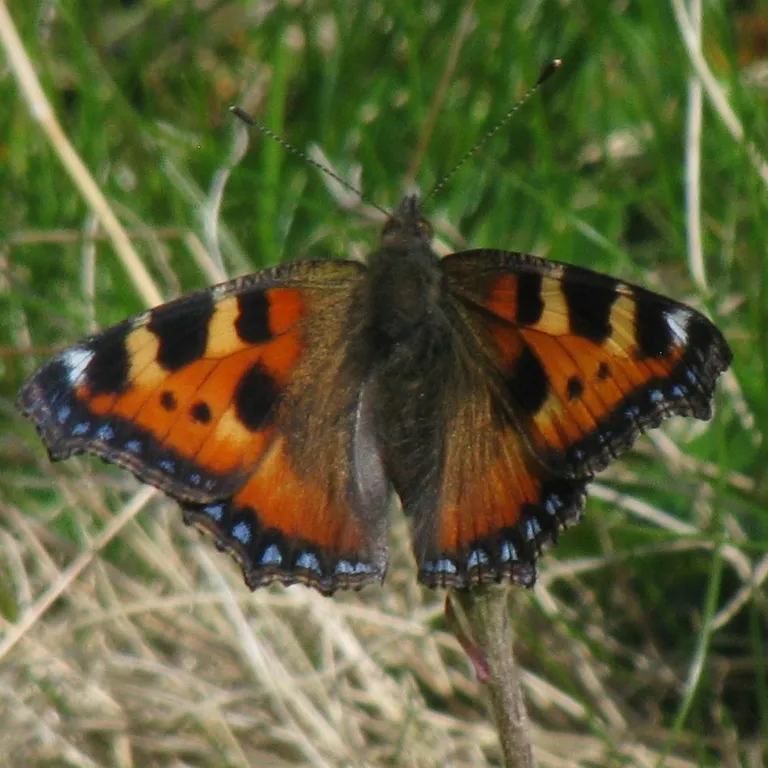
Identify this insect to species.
Aglais urticae
